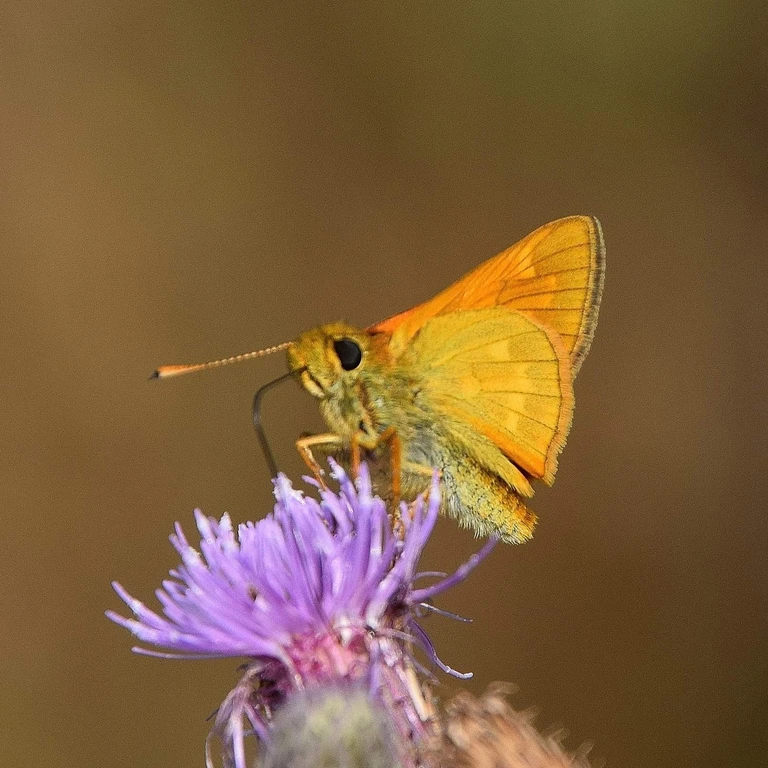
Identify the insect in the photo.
Ochlodes sylvanus (also Ochlodes venata)
